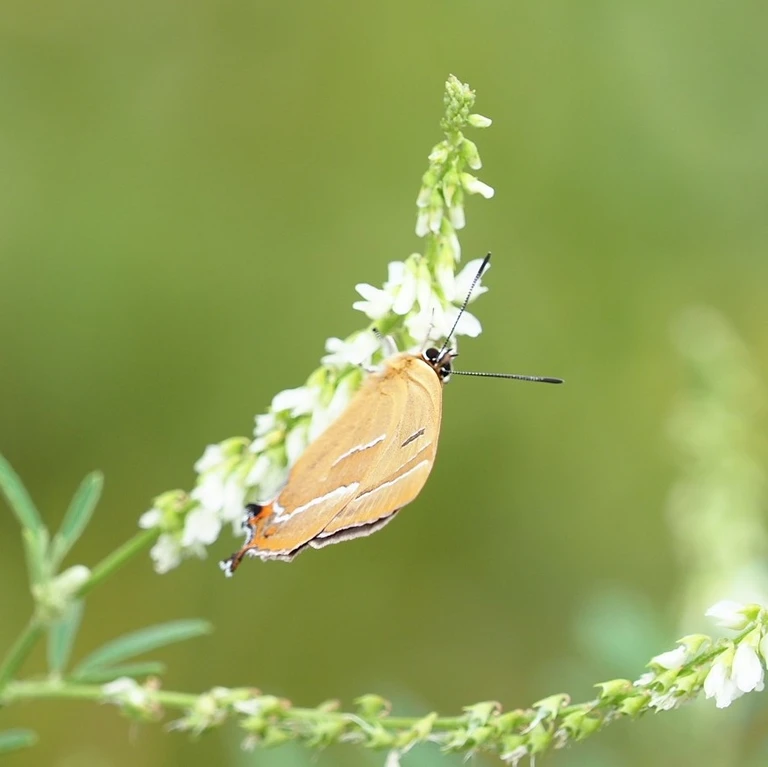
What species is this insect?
Thecla betulae
